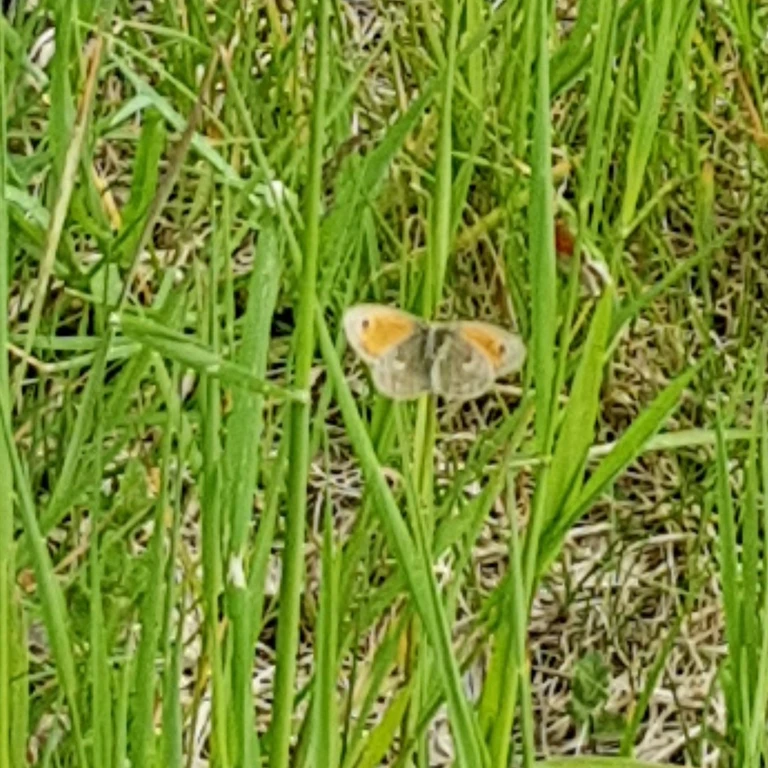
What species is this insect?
Coenonympha pamphilus
